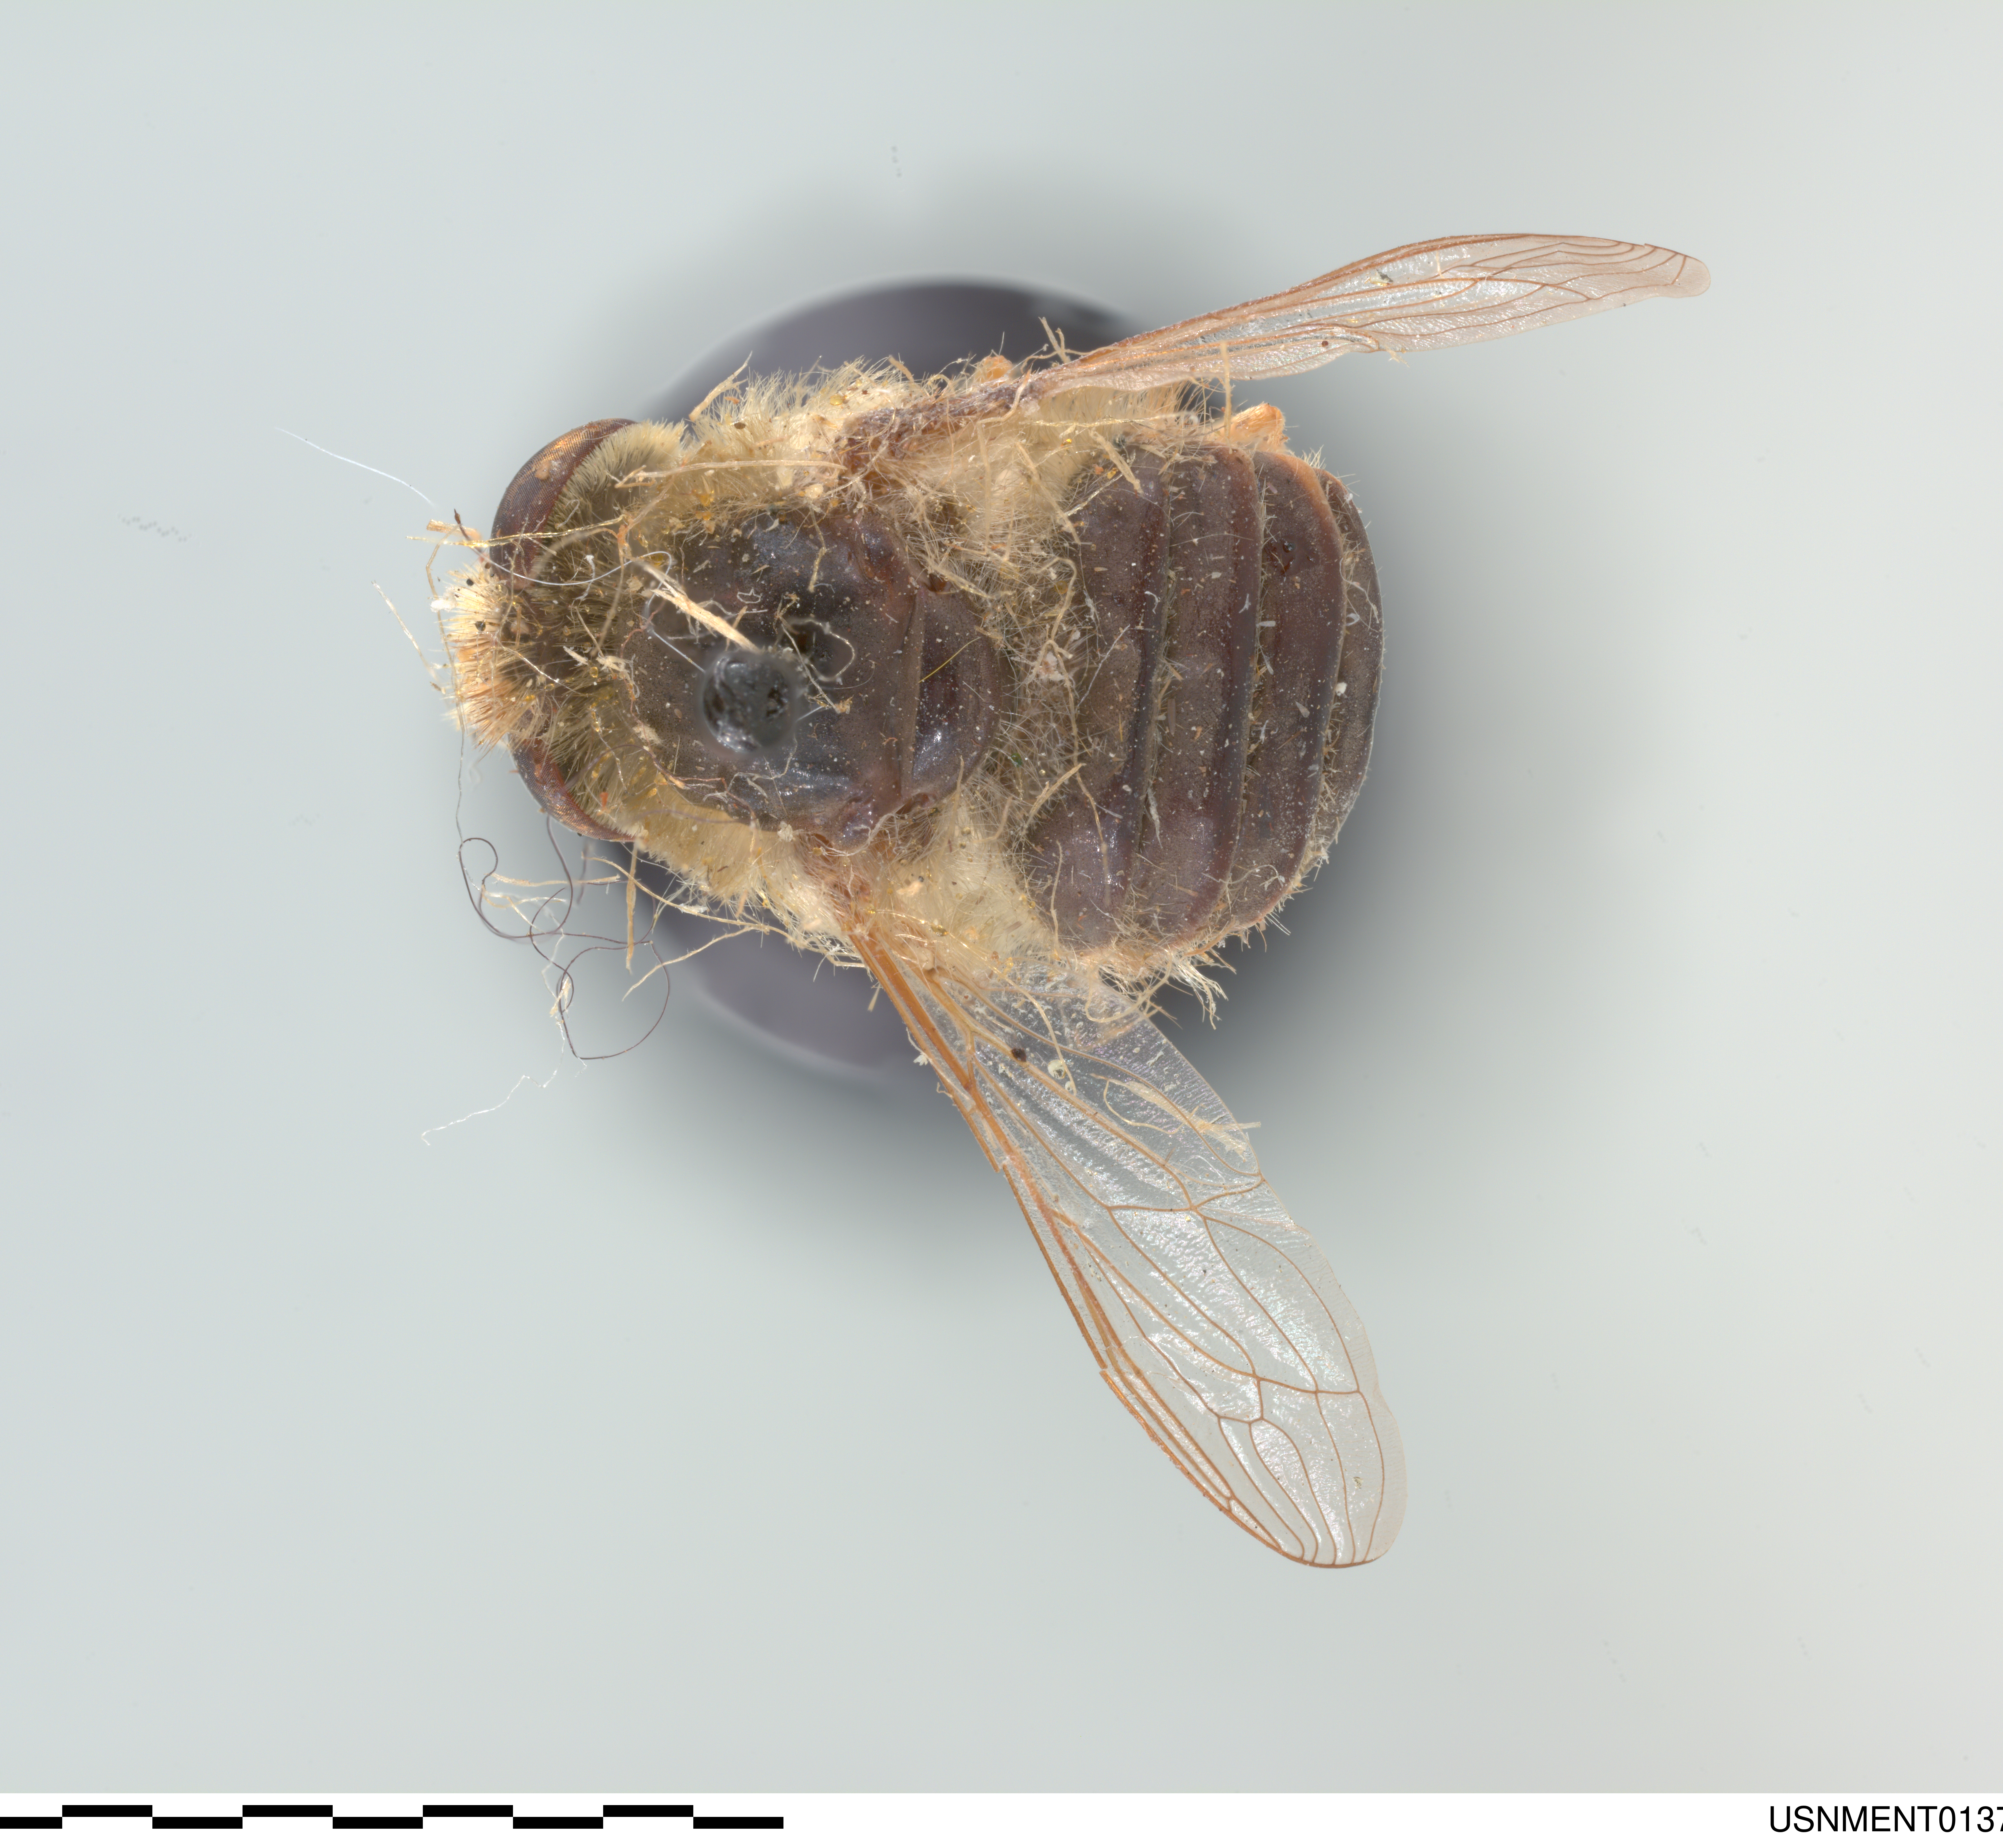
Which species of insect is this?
Neorhynchocephalus mendozanus
